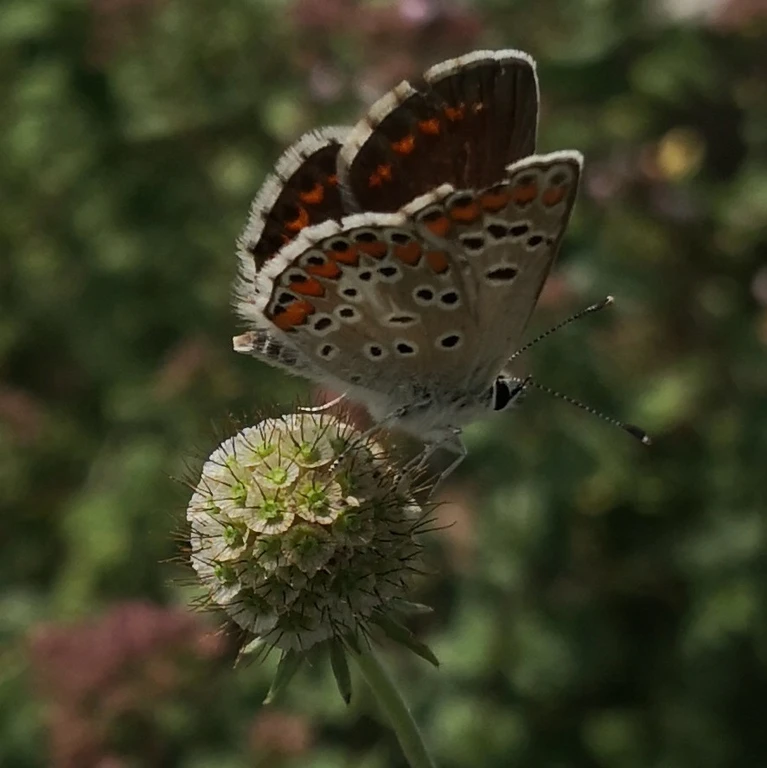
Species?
Aricia agestis/artaxerxes
